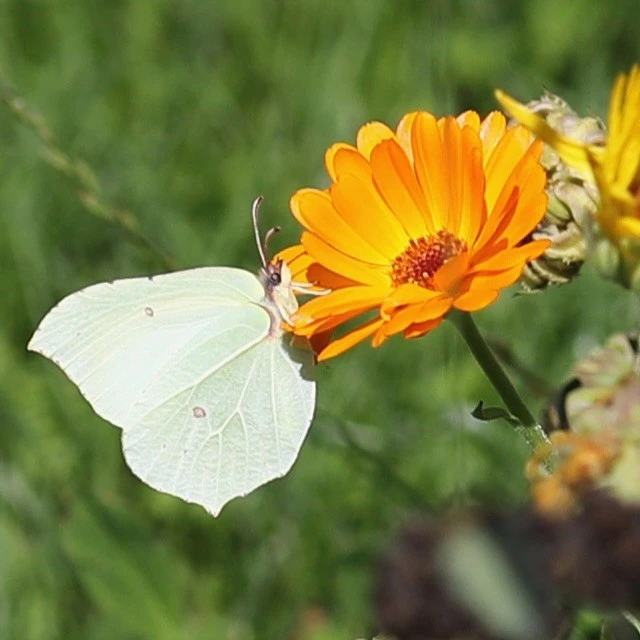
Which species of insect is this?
Gonepteryx rhamni
